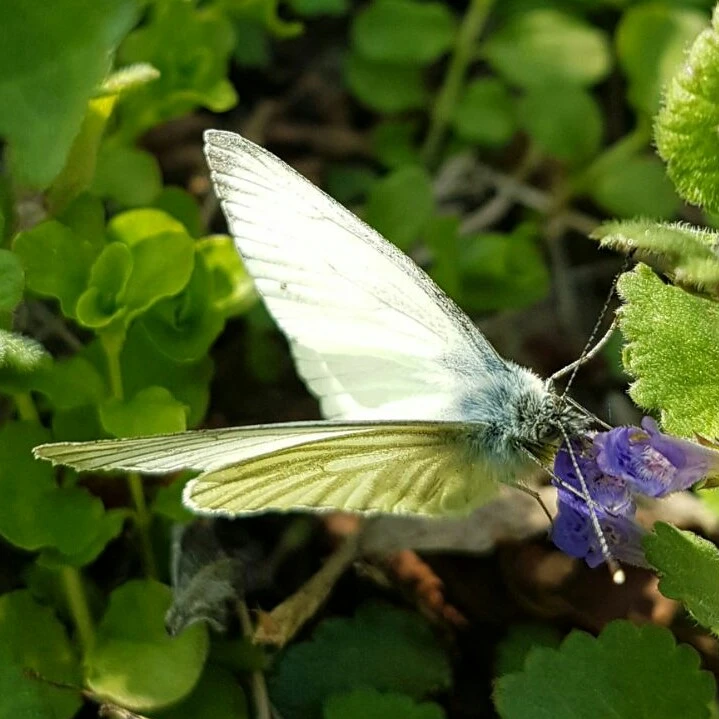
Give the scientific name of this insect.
Pieris napi
